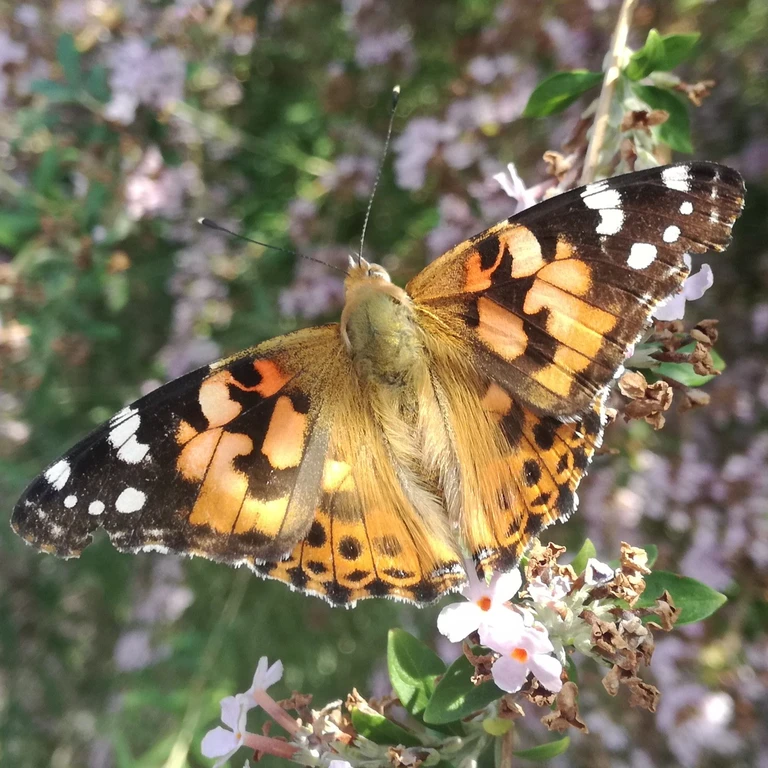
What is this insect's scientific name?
Vanessa cardui
